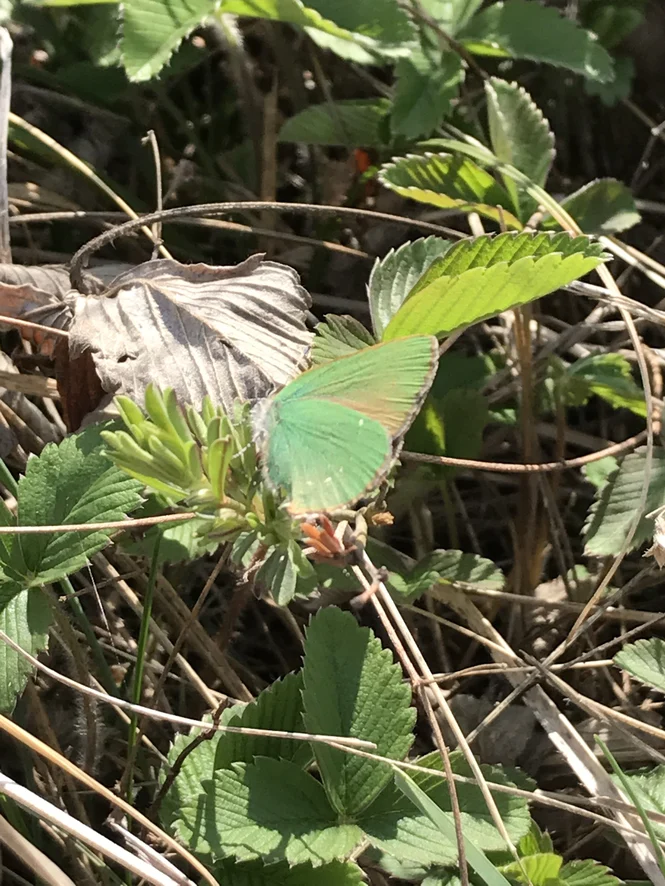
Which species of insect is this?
Callophrys rubi
